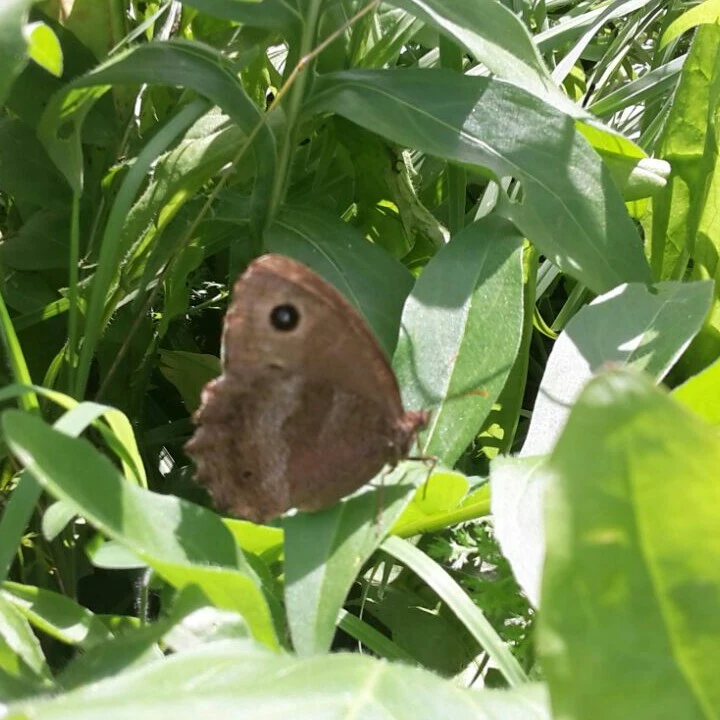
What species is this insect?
Minois dryas
